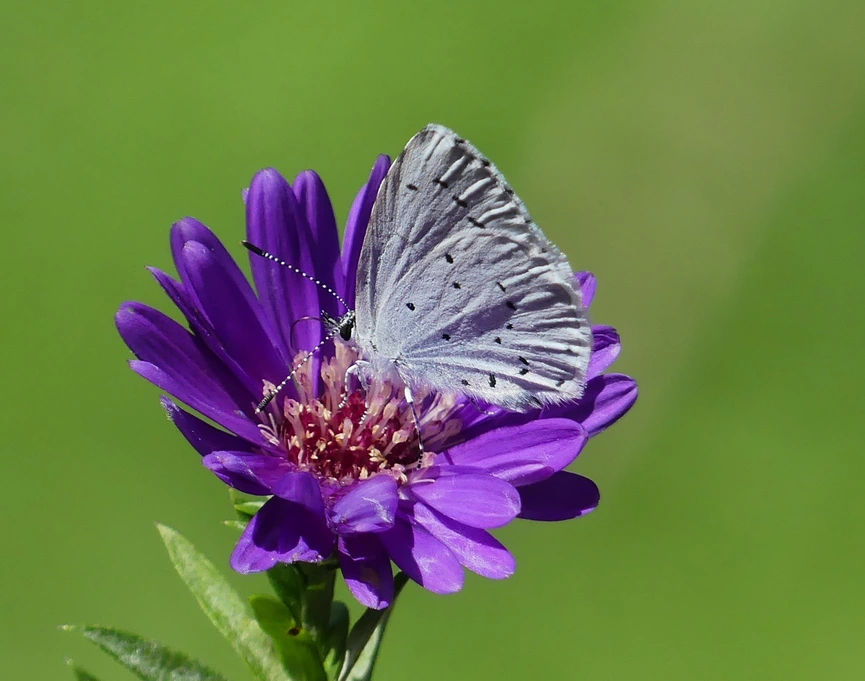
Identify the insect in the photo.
Celastrina argiolus
